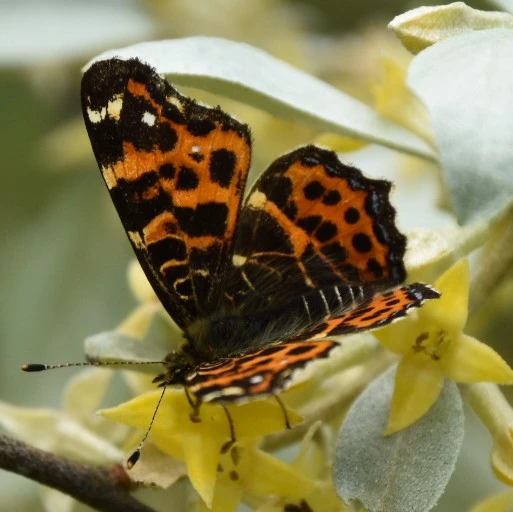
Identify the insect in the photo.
Araschnia levana
